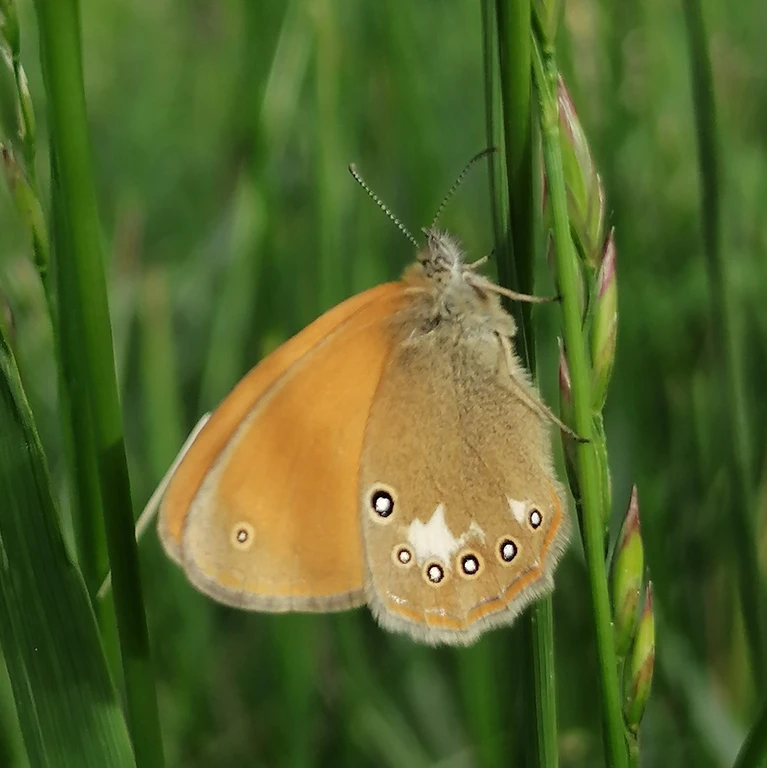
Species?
Coenonympha glycerion (also Coenonympha iphis)
